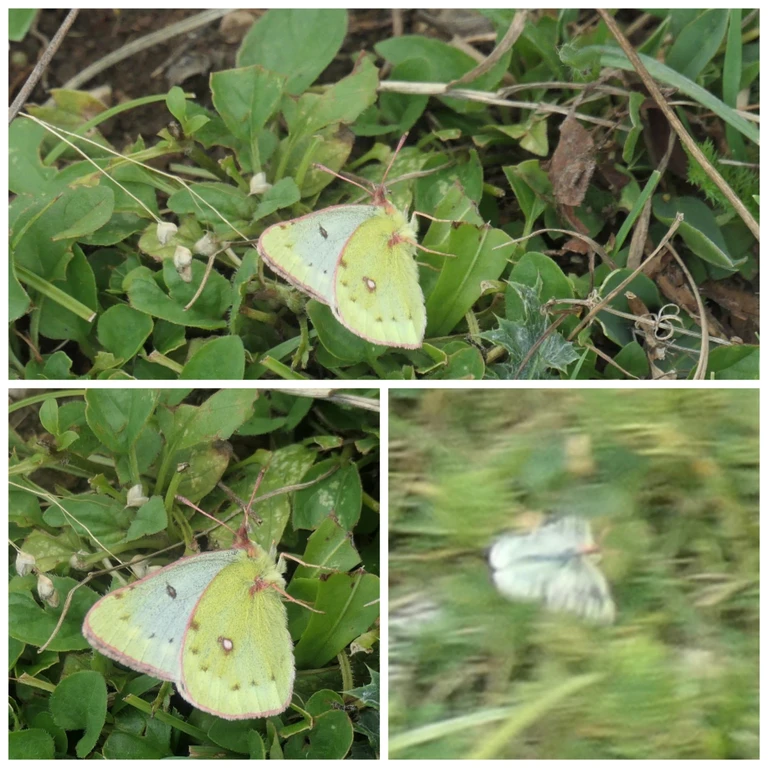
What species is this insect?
Colias phicomone
